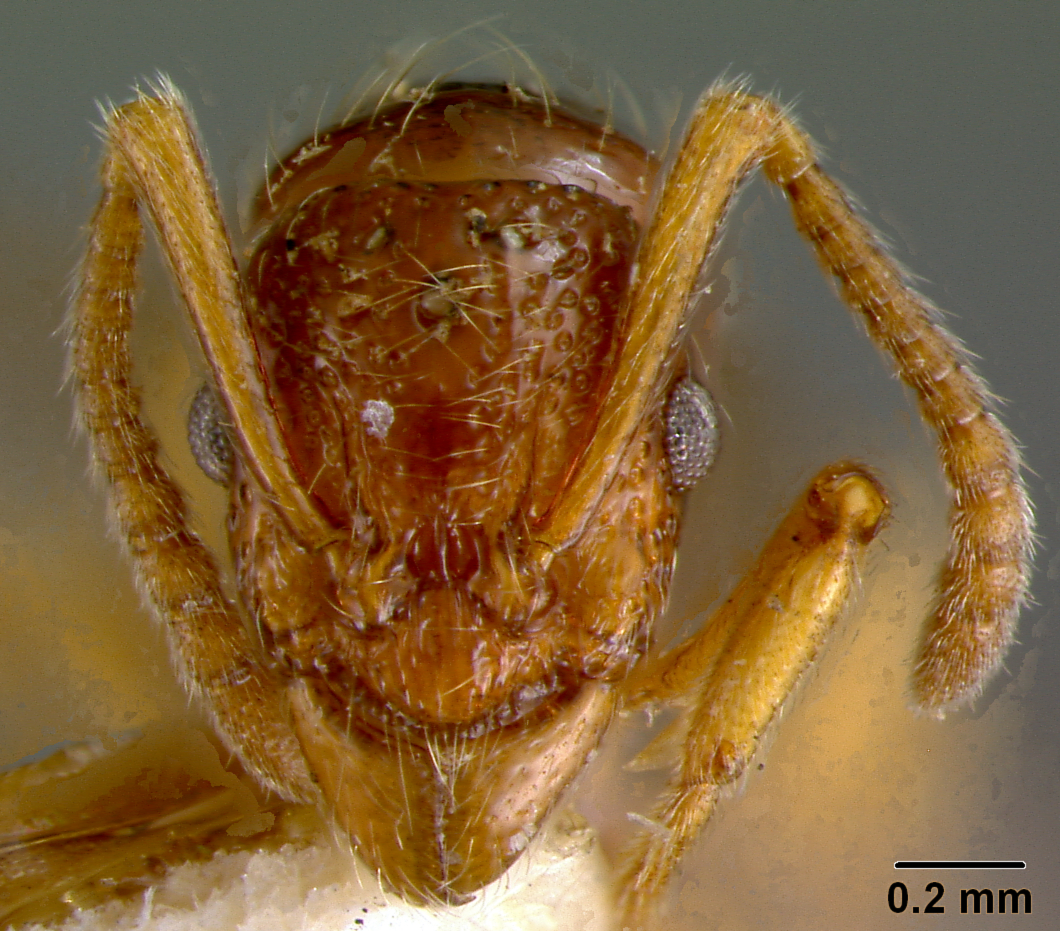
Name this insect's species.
Wheeleripone aterrima
